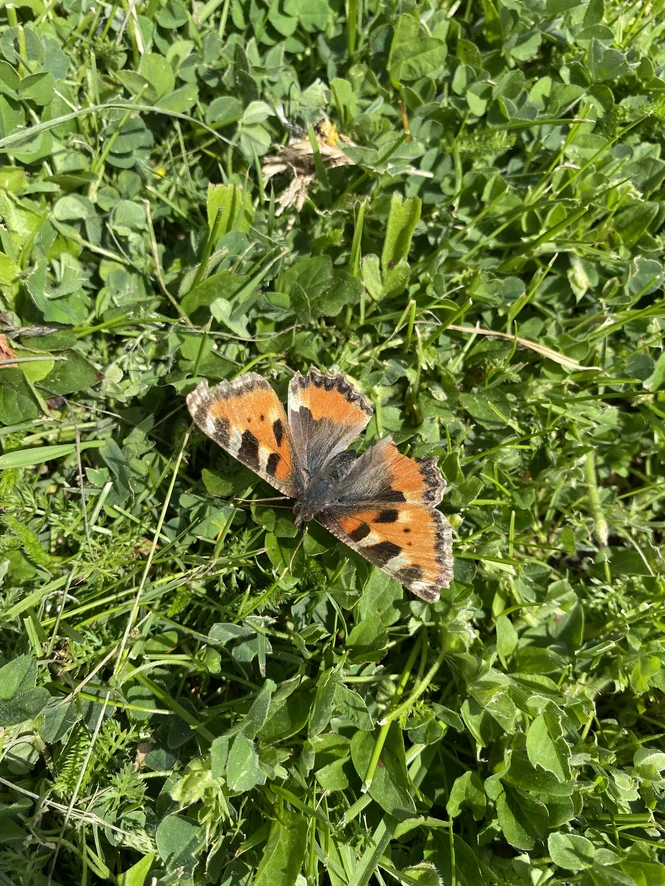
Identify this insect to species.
Aglais urticae
